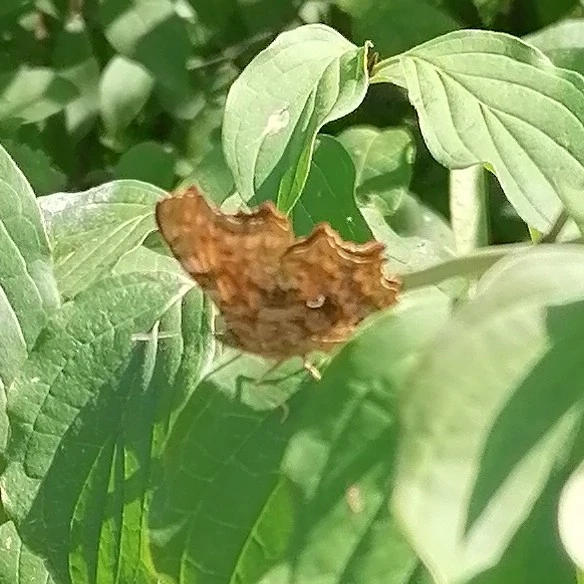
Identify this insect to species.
Polygonia c-album
